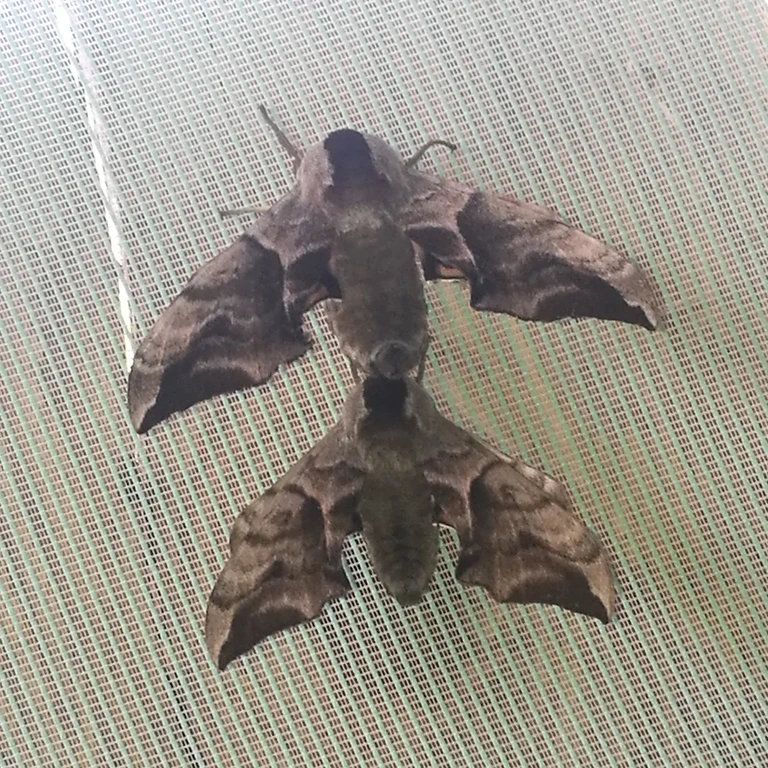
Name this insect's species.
Smerinthus ocellata
